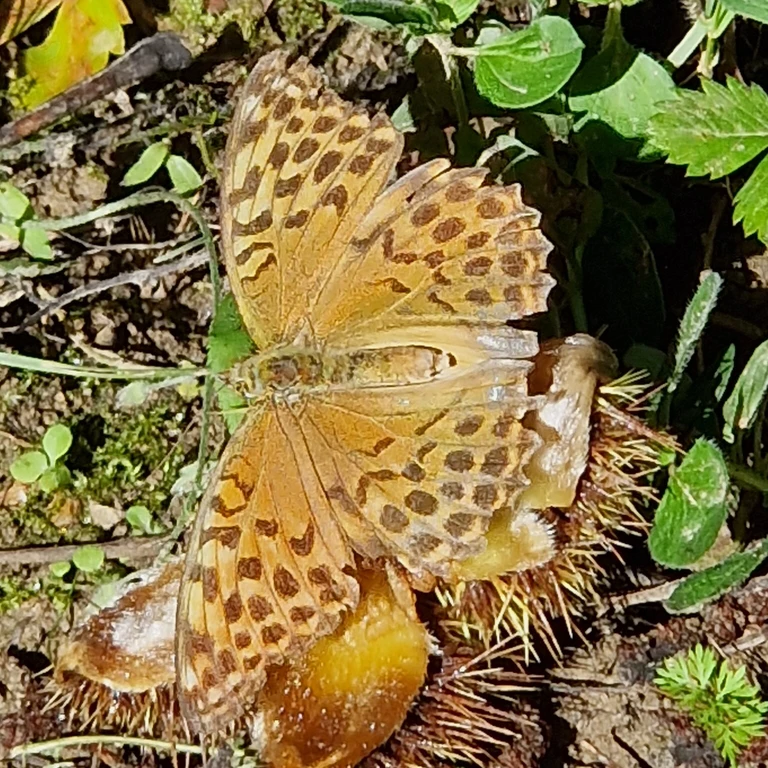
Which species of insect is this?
Argynnis paphia
